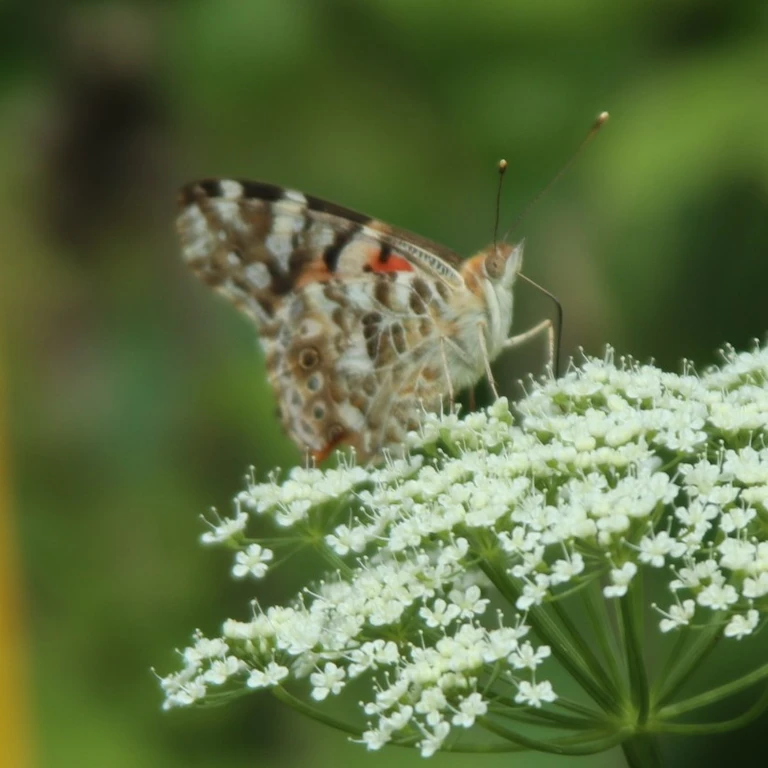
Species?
Vanessa cardui
